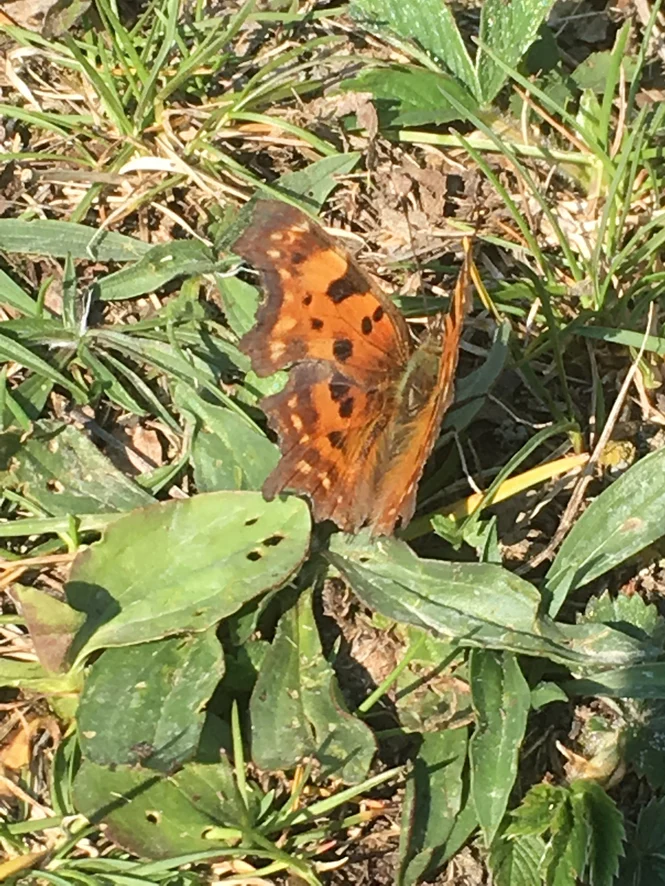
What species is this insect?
Polygonia c-album
